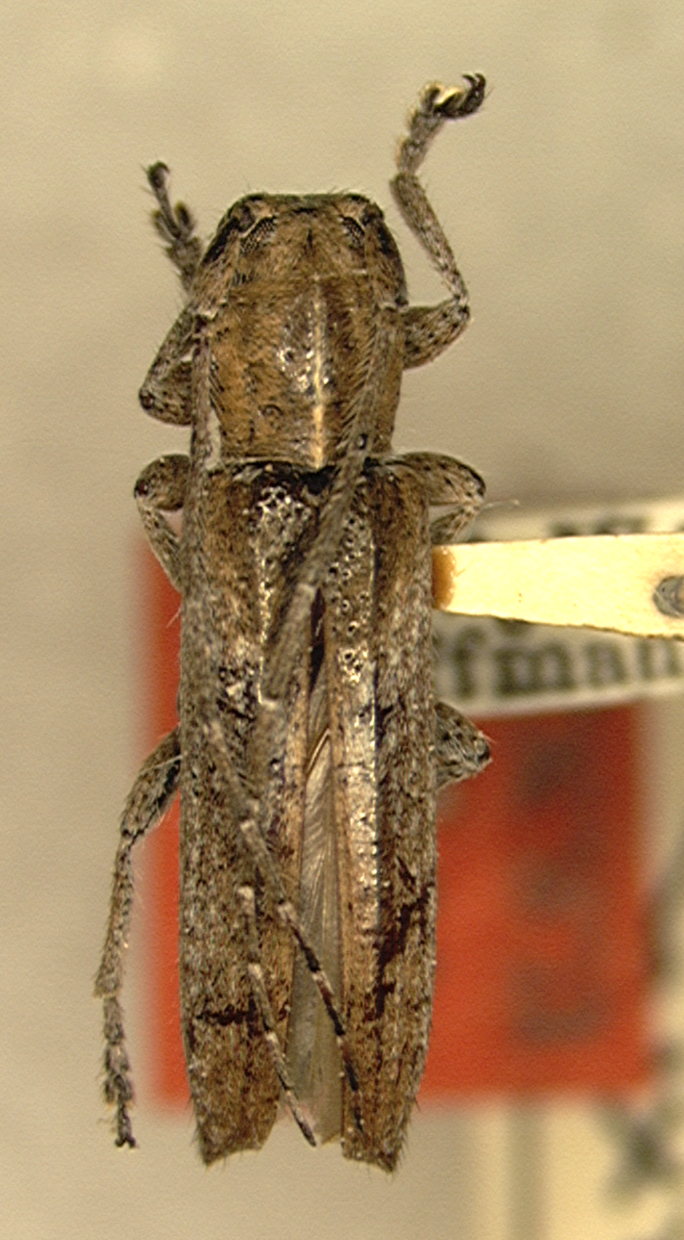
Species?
Ataxia haitiensis
